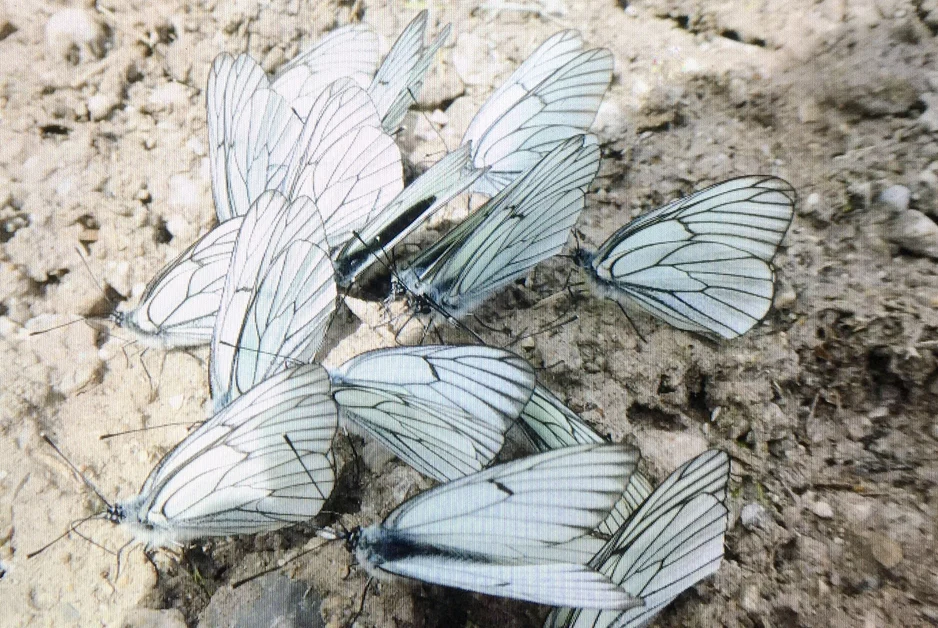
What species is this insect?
Aporia crataegi
